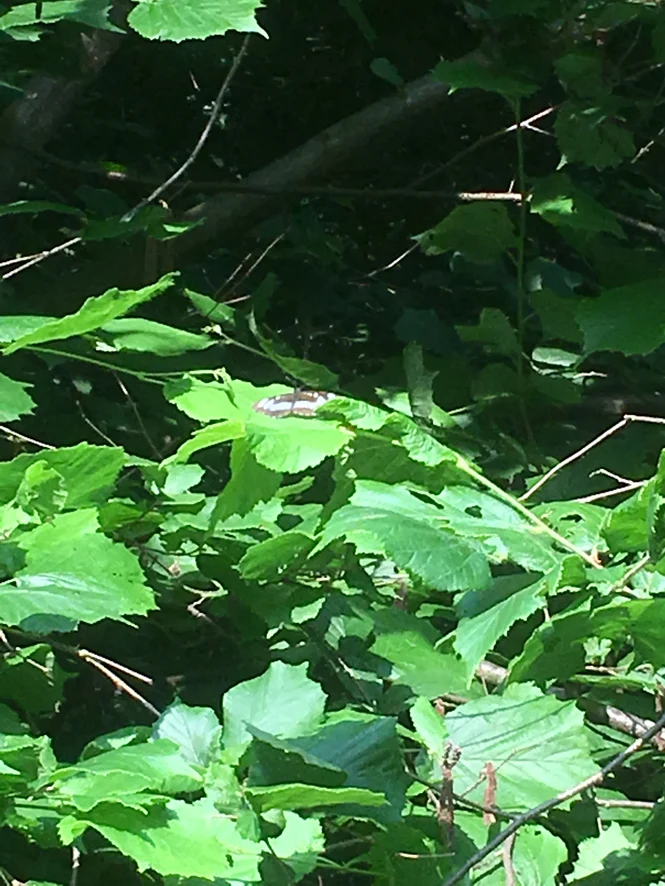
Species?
Neptis rivularis
